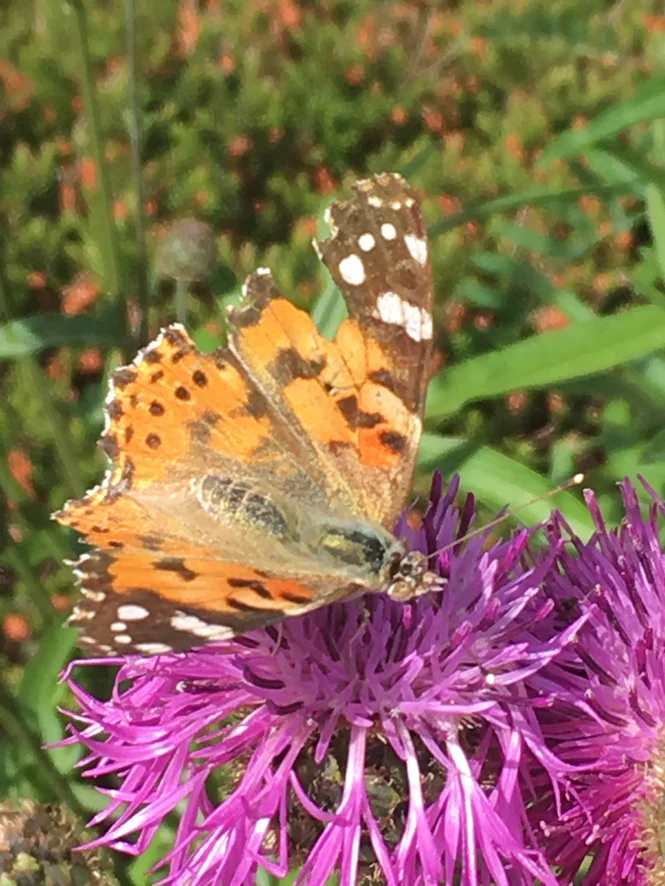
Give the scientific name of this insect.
Vanessa cardui
